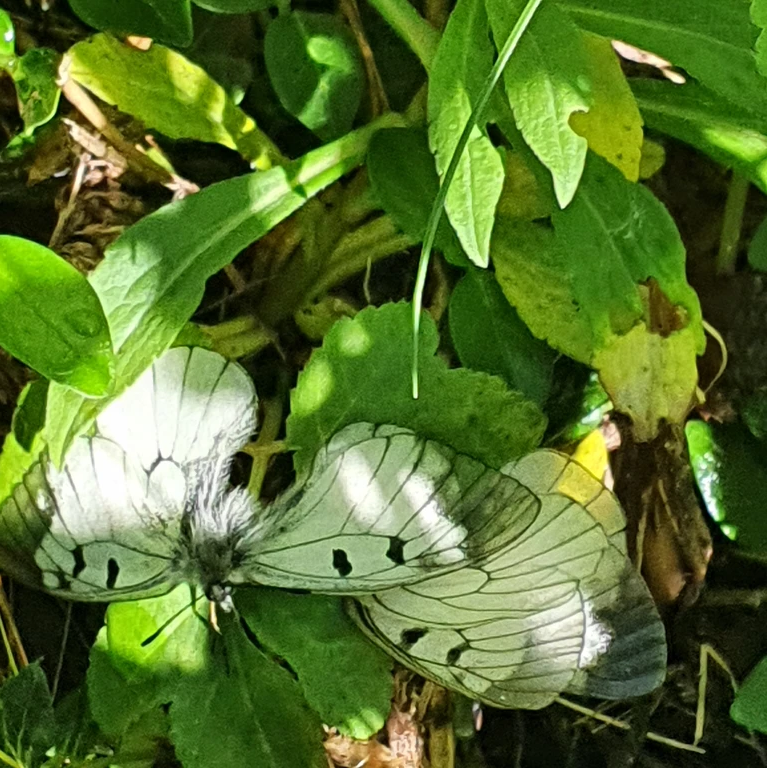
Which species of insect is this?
Parnassius mnemosyne
